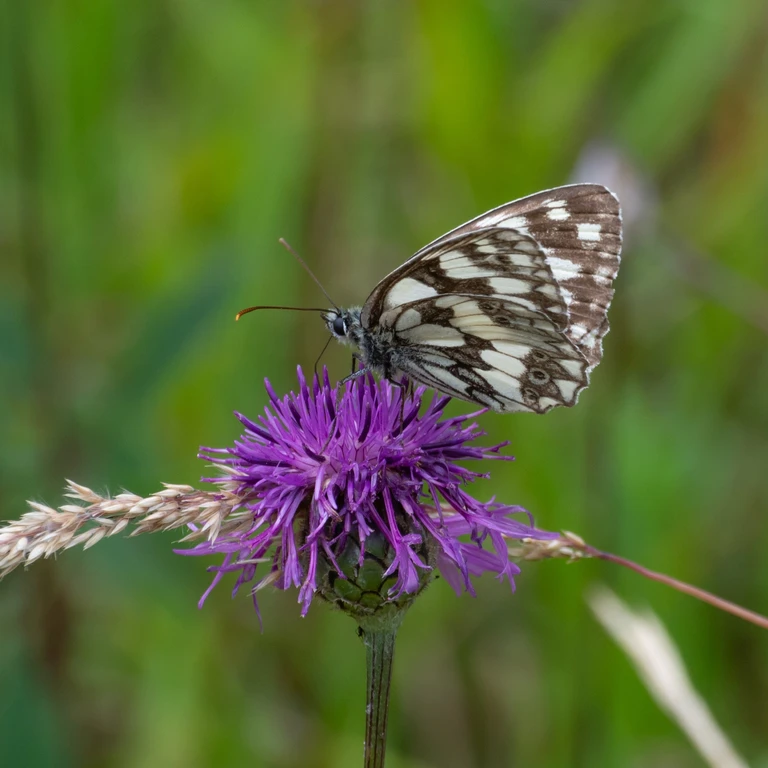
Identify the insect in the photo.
Melanargia galathea
